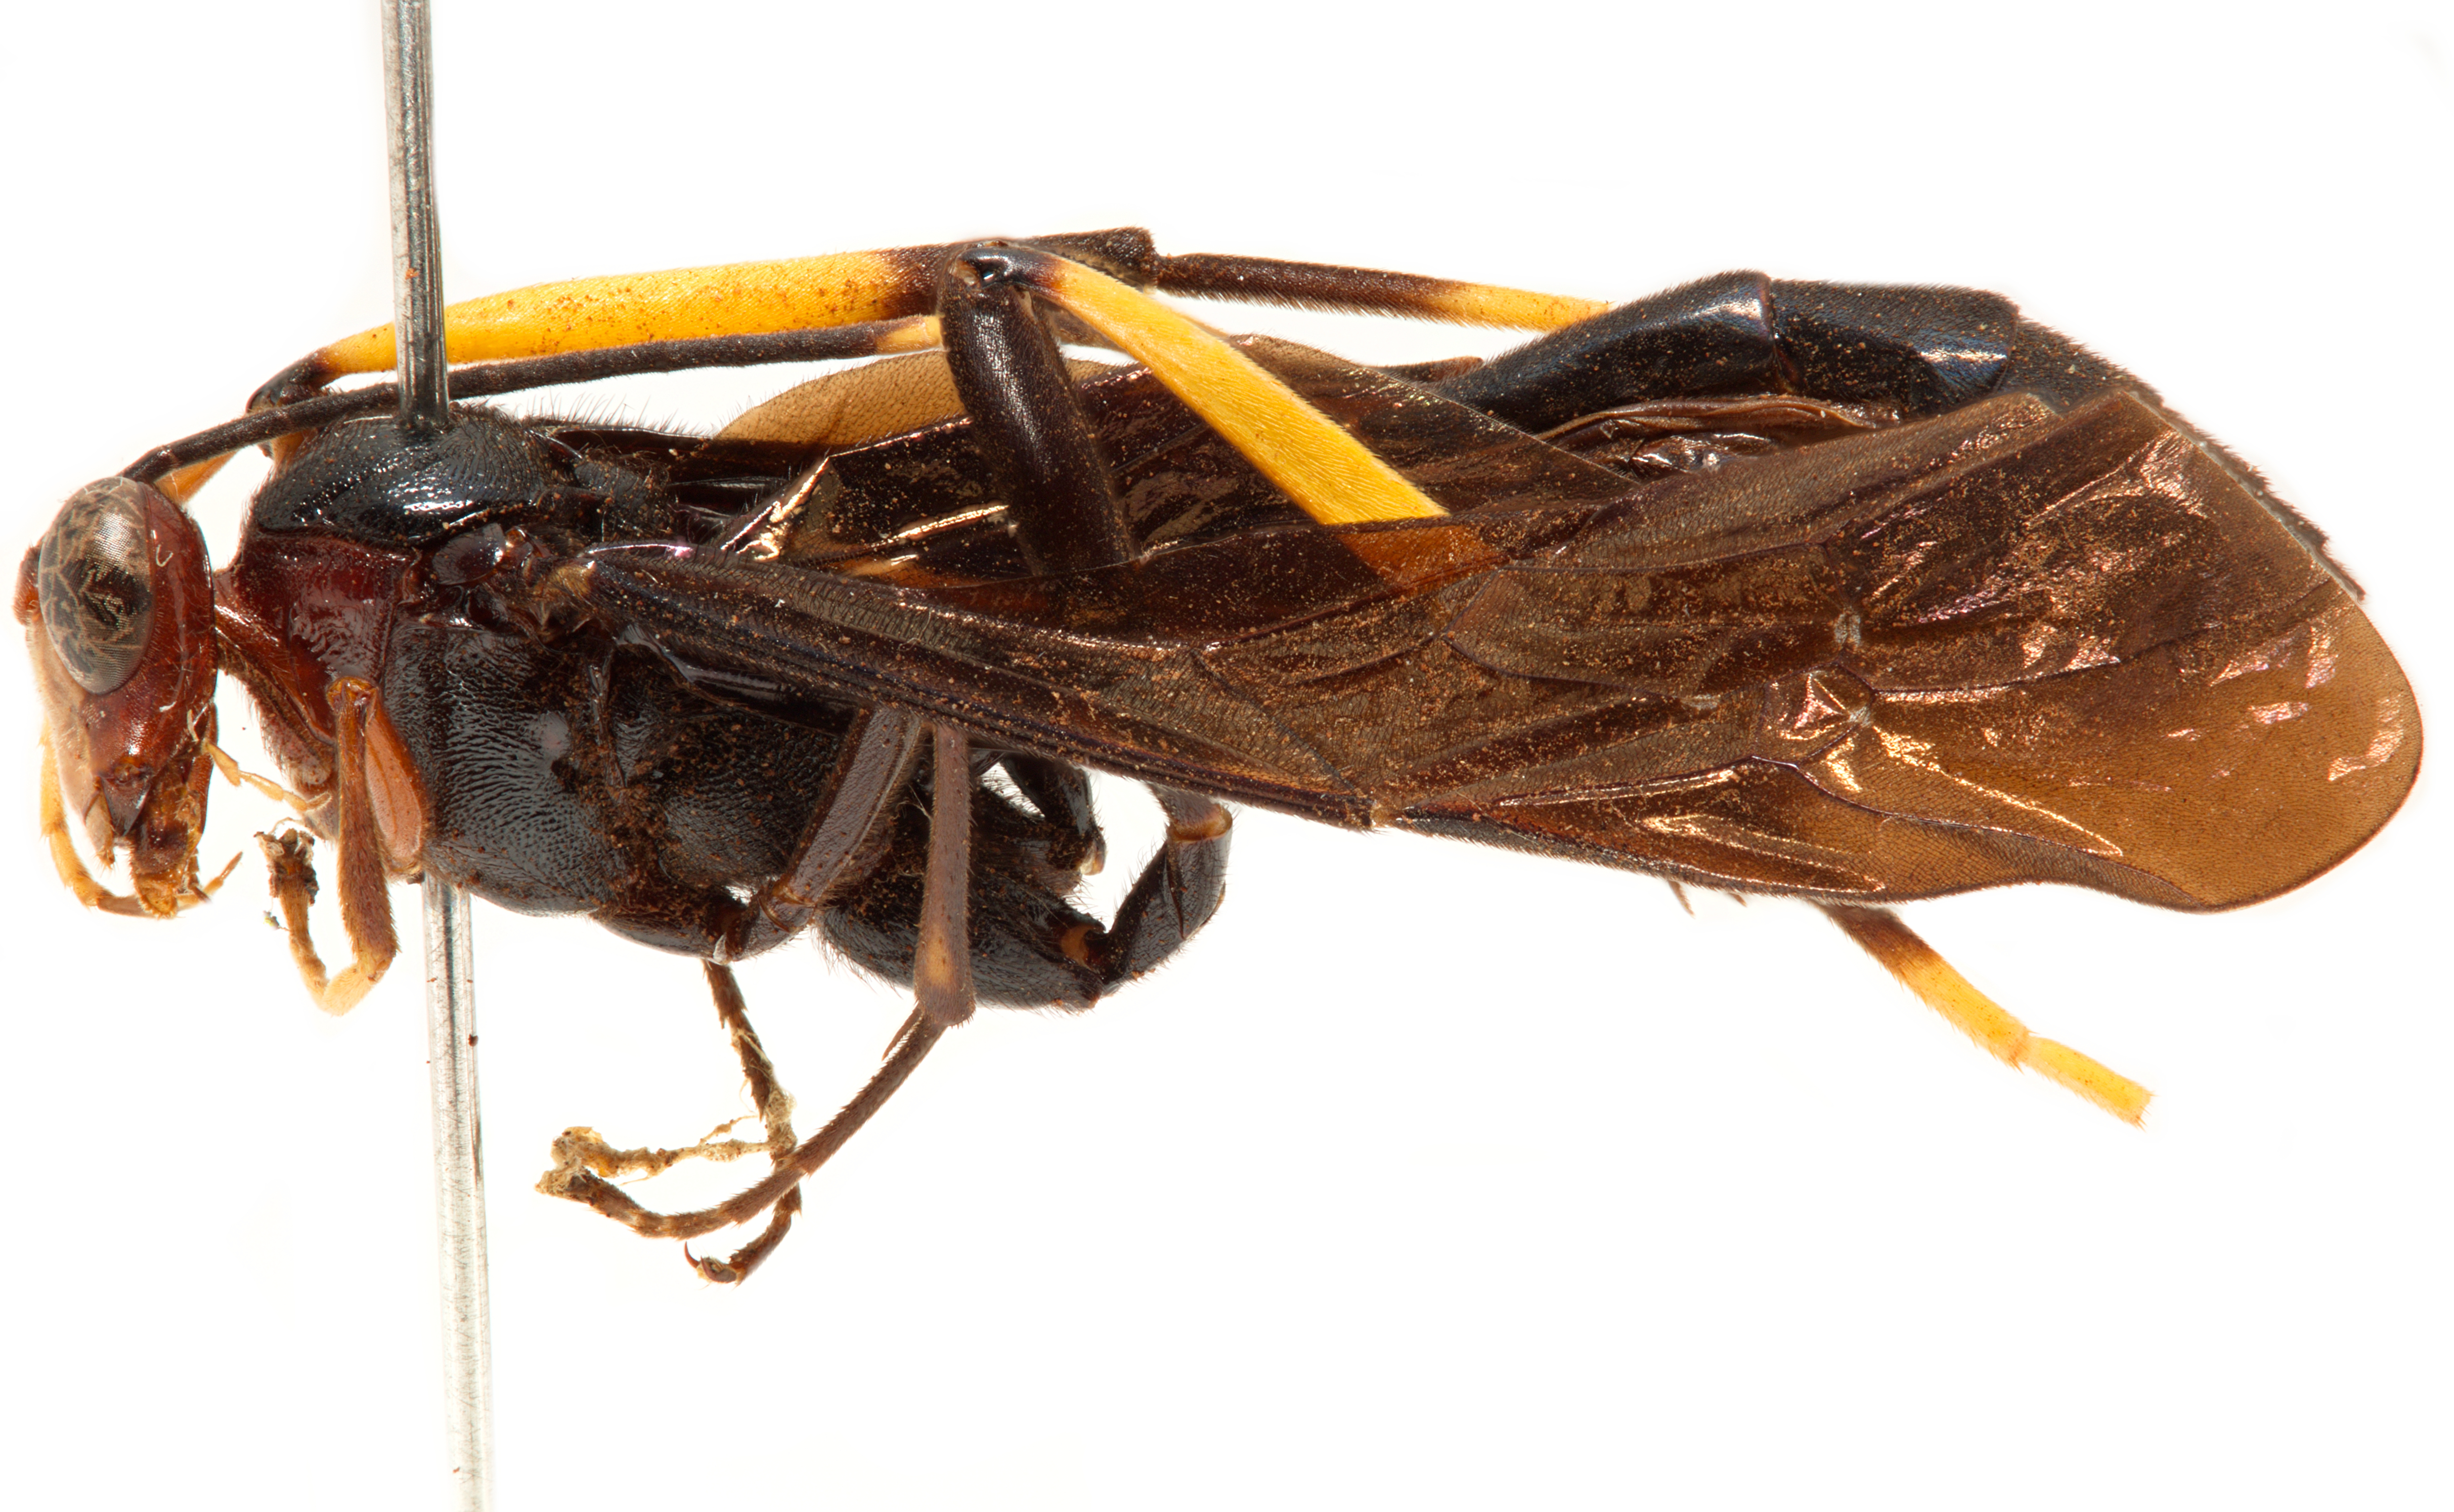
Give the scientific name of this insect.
Osprynchotus gigas
